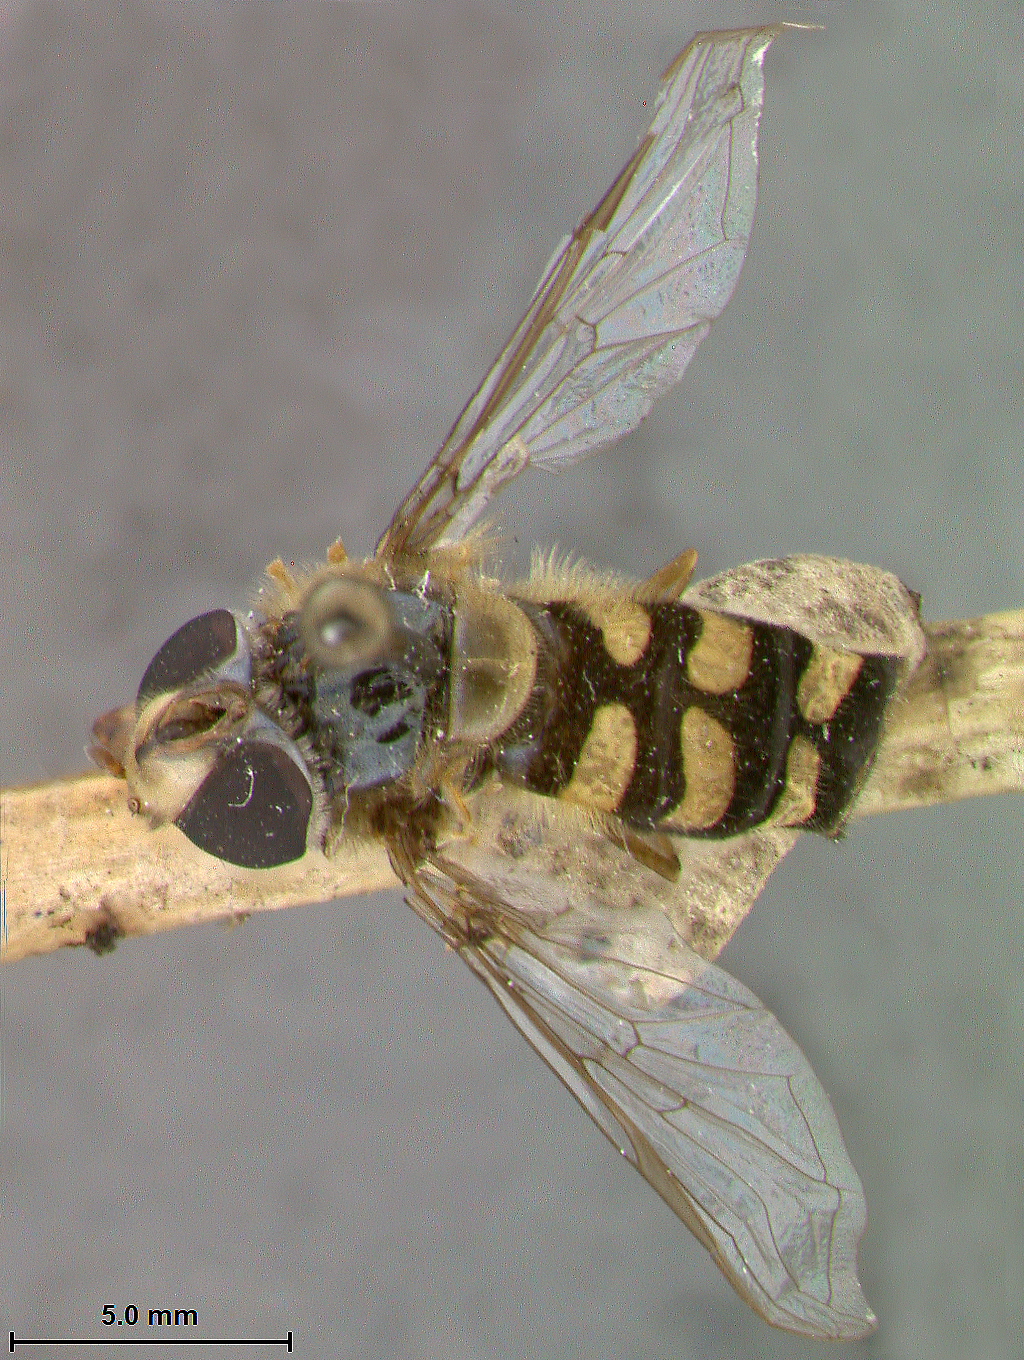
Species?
Syrphus marginatus
